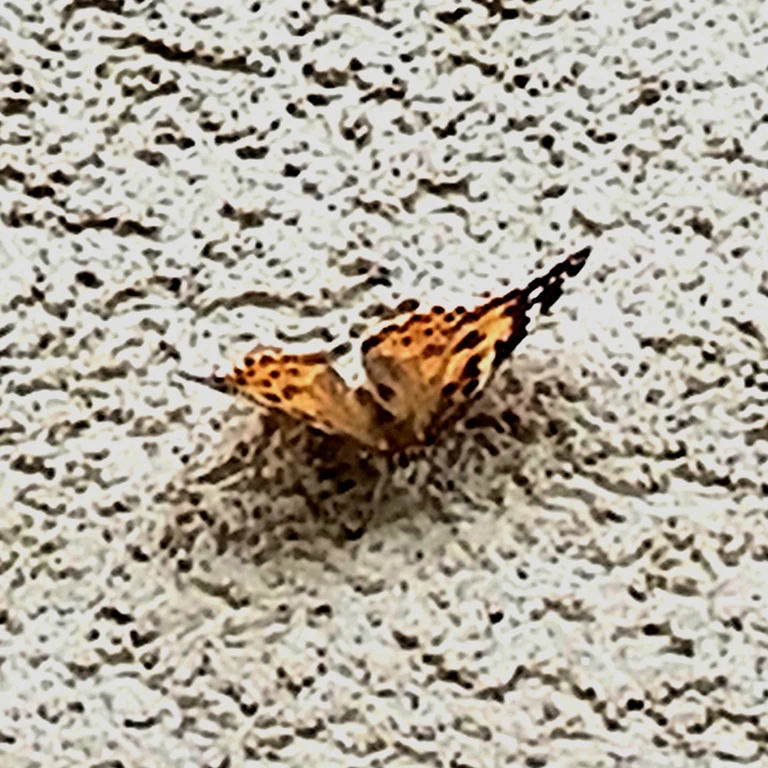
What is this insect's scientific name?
Vanessa cardui
